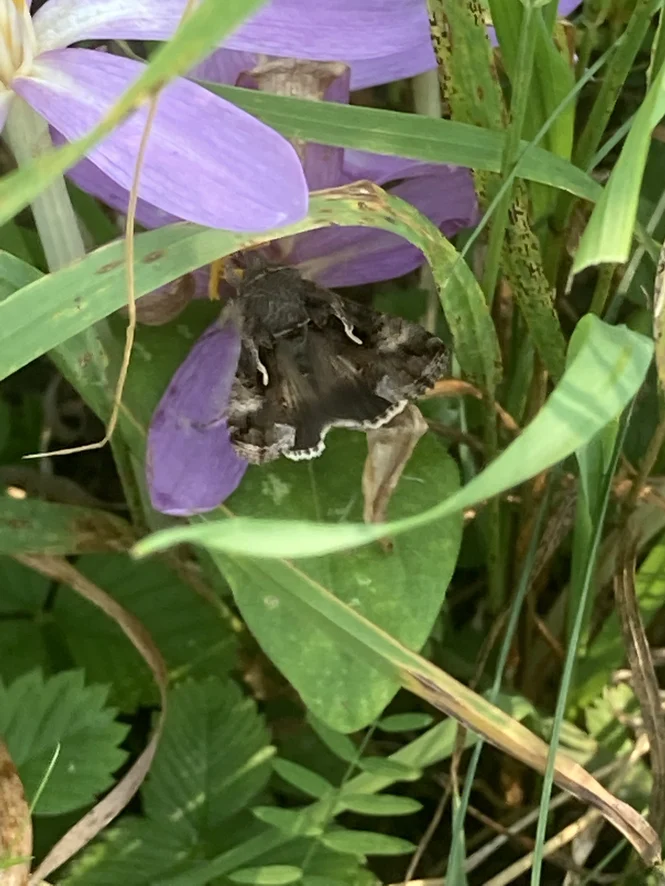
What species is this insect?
Autographa gamma
